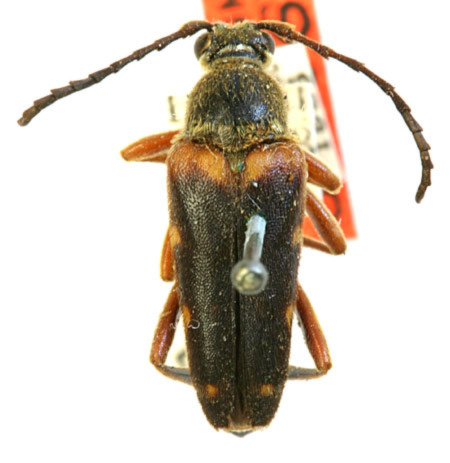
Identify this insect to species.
Typocerus confluens
